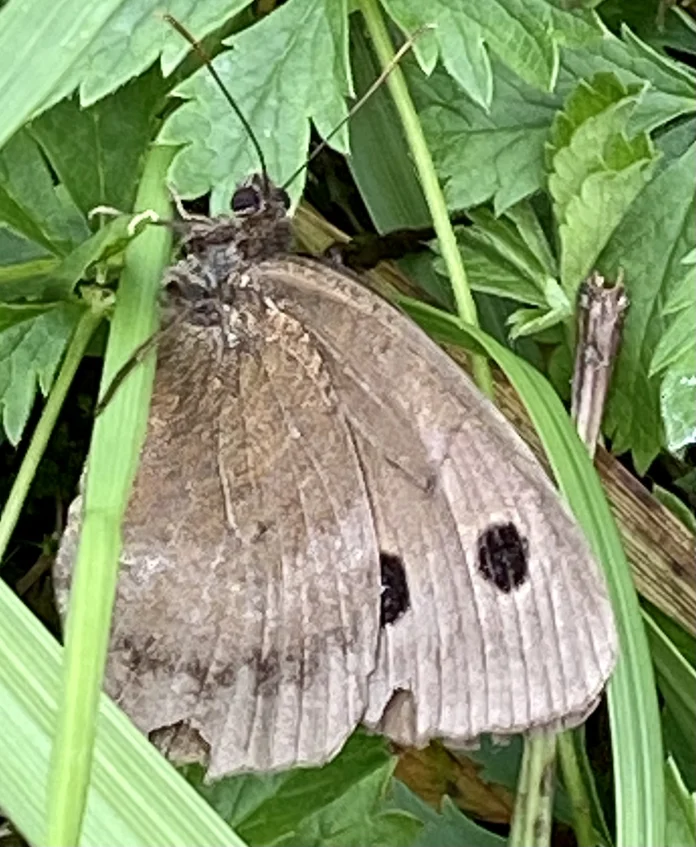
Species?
Minois dryas
